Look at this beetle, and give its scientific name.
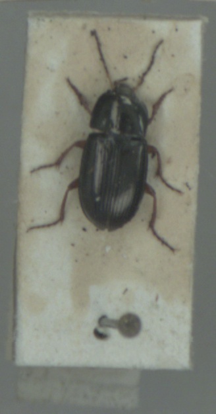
Amara anthobia
